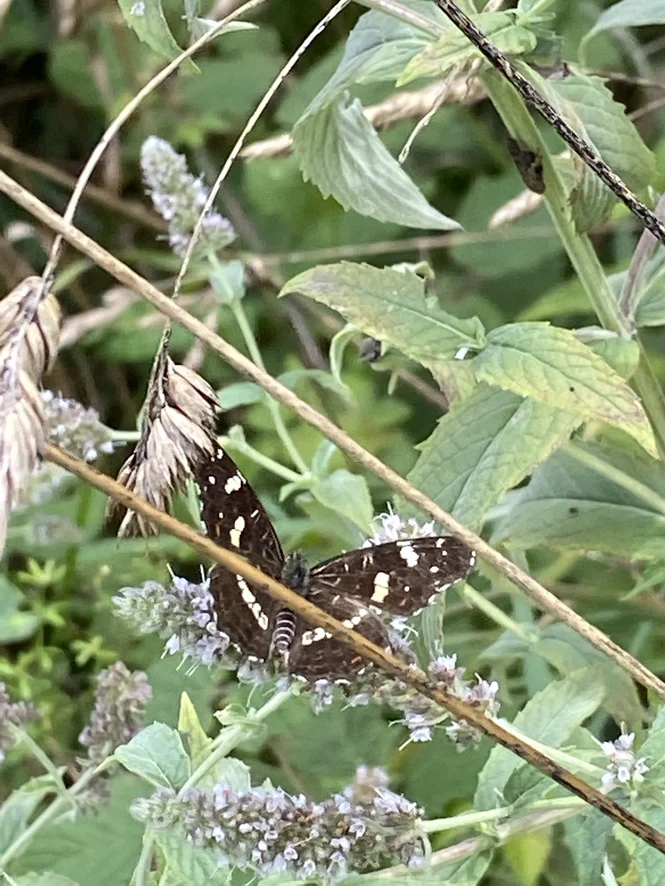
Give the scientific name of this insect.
Araschnia levana
